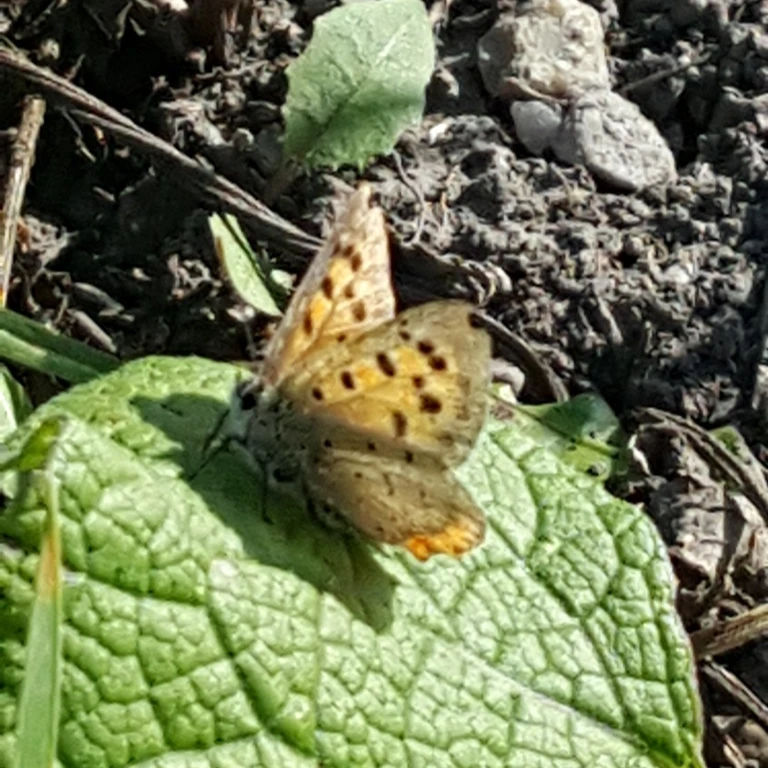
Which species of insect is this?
Lycaena phlaeas
